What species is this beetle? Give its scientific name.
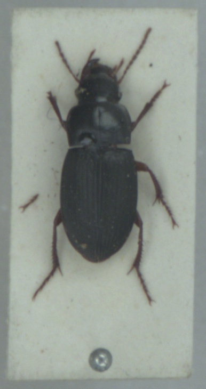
Harpalus rubripes
